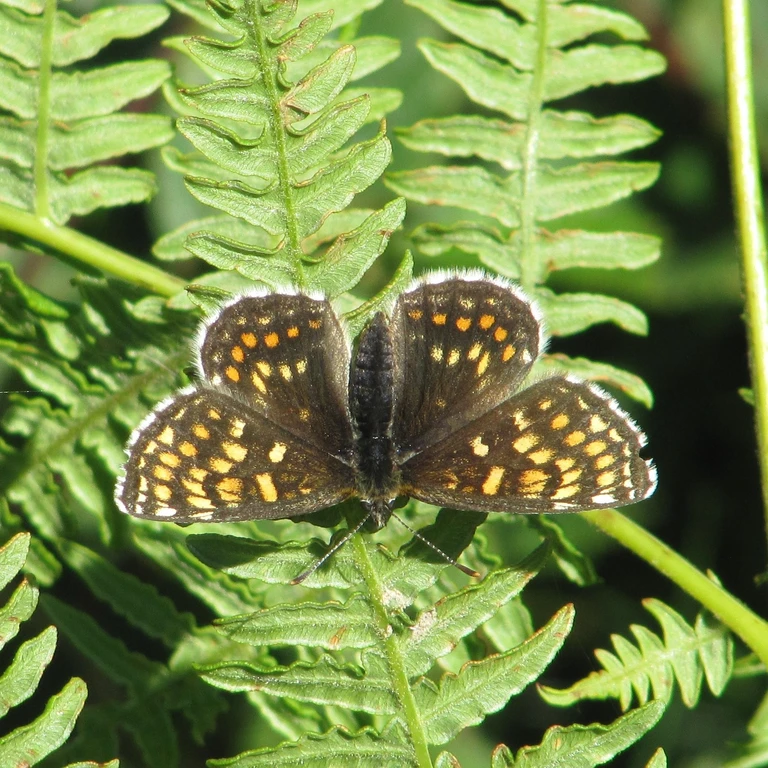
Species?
Melitaea diamina
